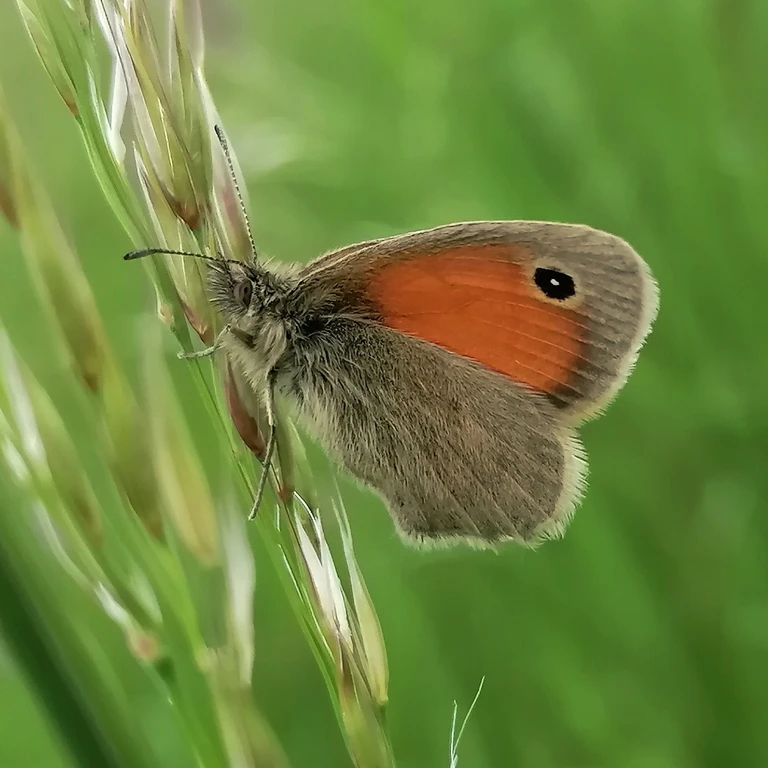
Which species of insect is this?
Coenonympha pamphilus
